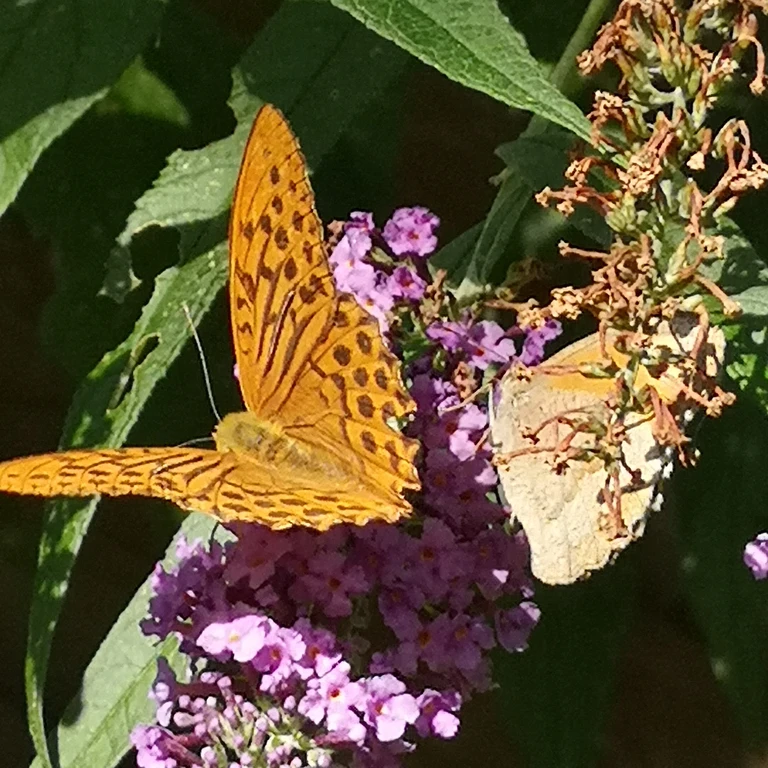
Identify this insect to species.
Argynnis paphia
